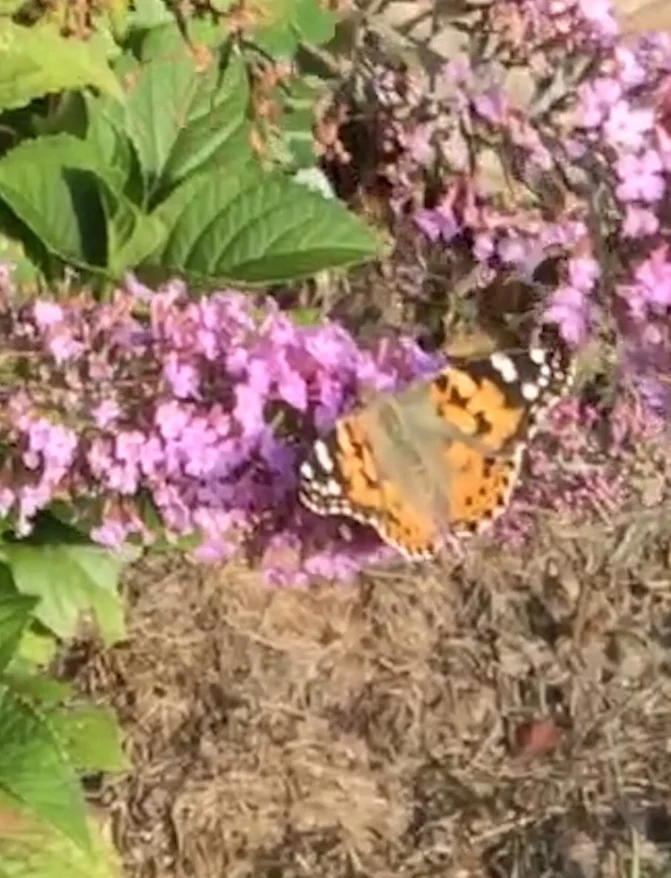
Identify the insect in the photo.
Vanessa cardui
